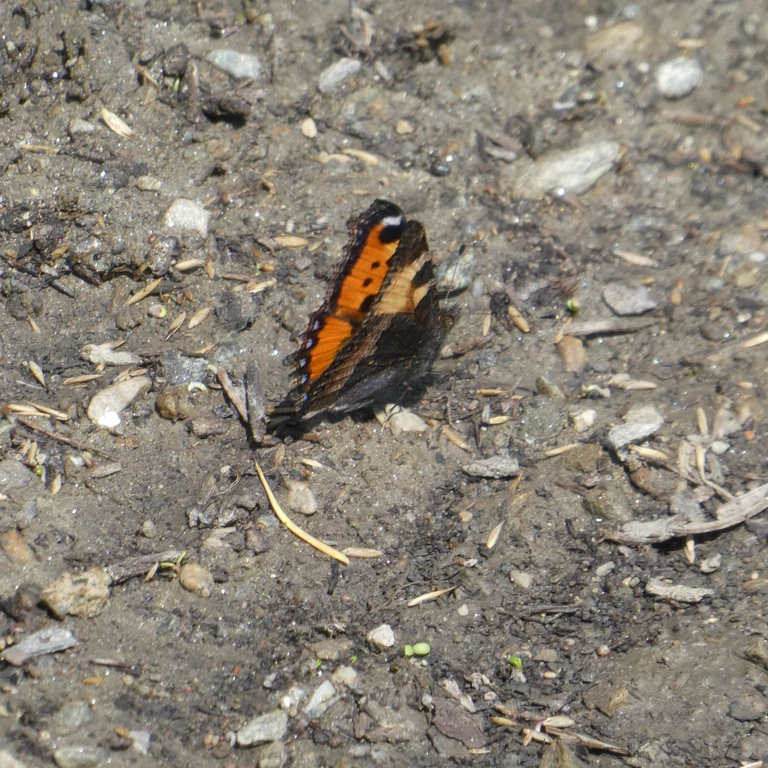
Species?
Aglais urticae
